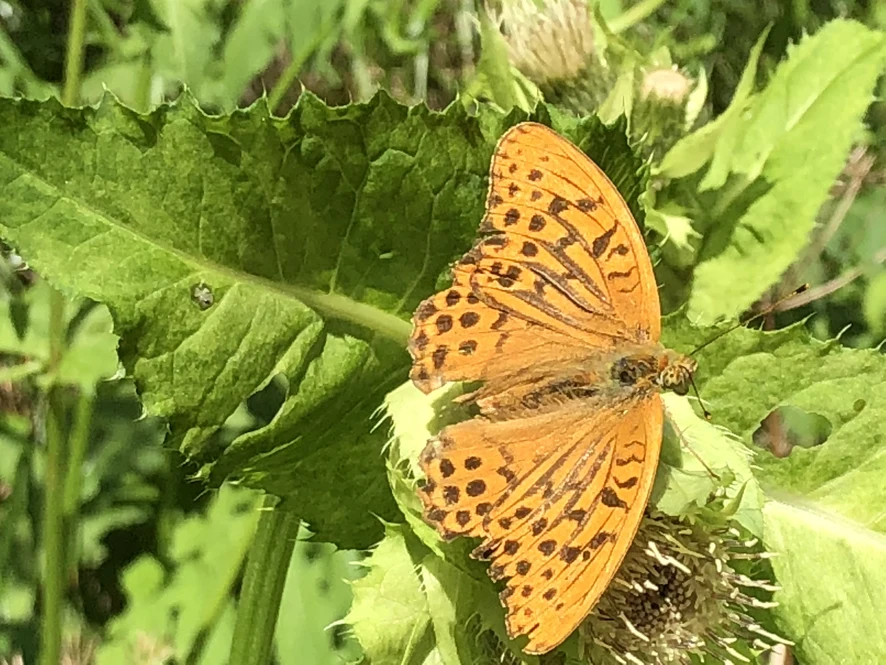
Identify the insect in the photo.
Argynnis paphia
